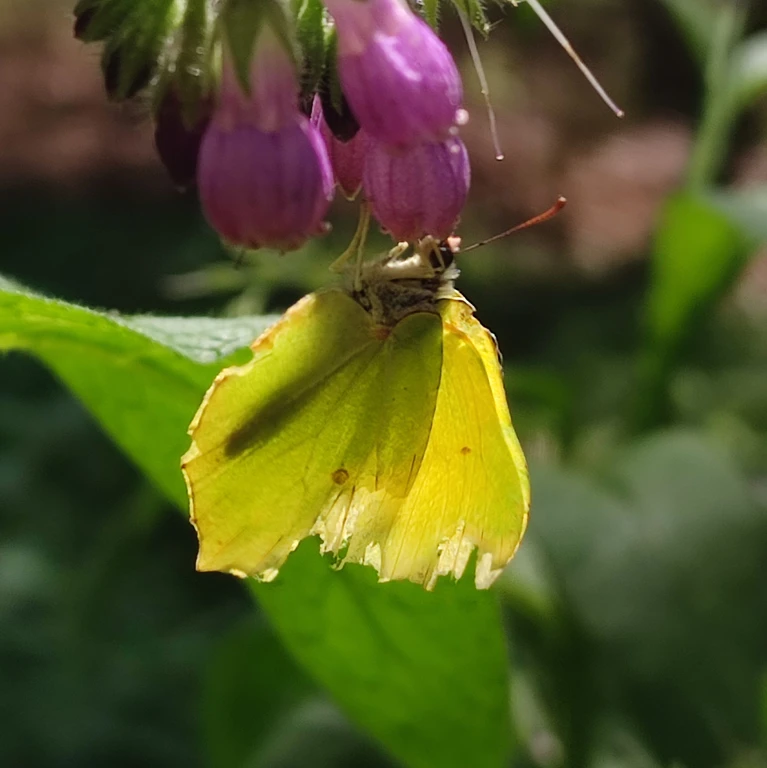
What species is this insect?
Gonepteryx rhamni
